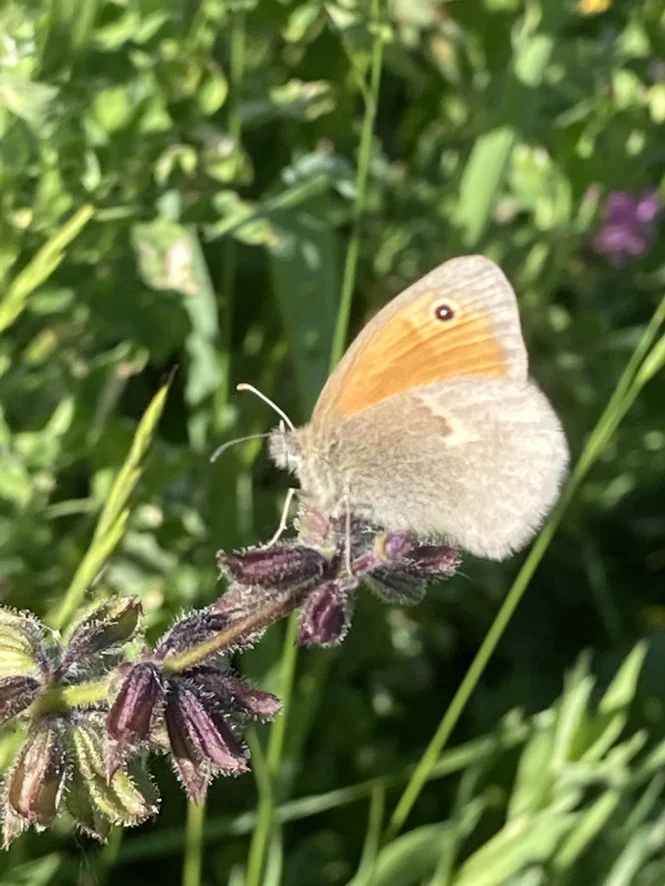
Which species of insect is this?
Coenonympha pamphilus
